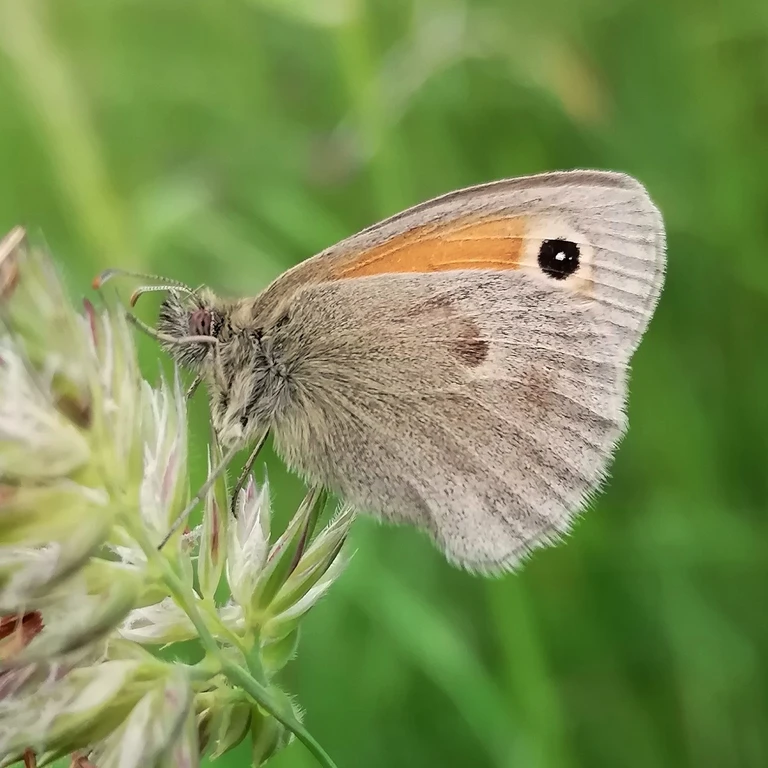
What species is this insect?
Coenonympha pamphilus
